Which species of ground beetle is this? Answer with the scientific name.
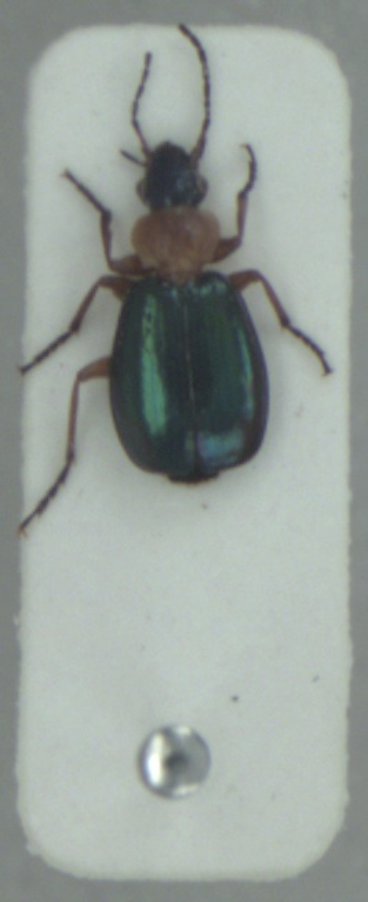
Lebia chlorocephala
